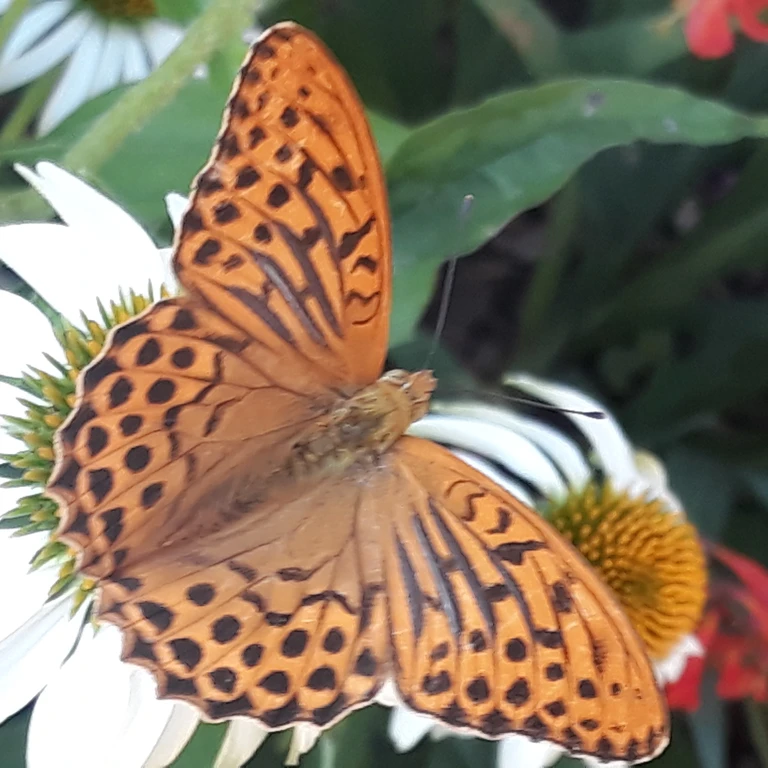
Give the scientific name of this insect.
Argynnis paphia
